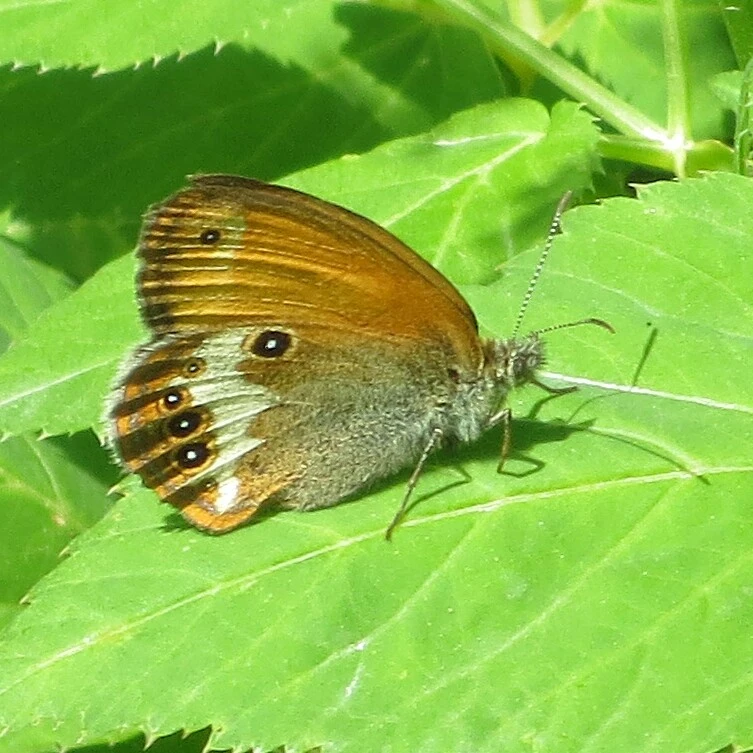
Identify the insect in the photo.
Coenonympha arcania
